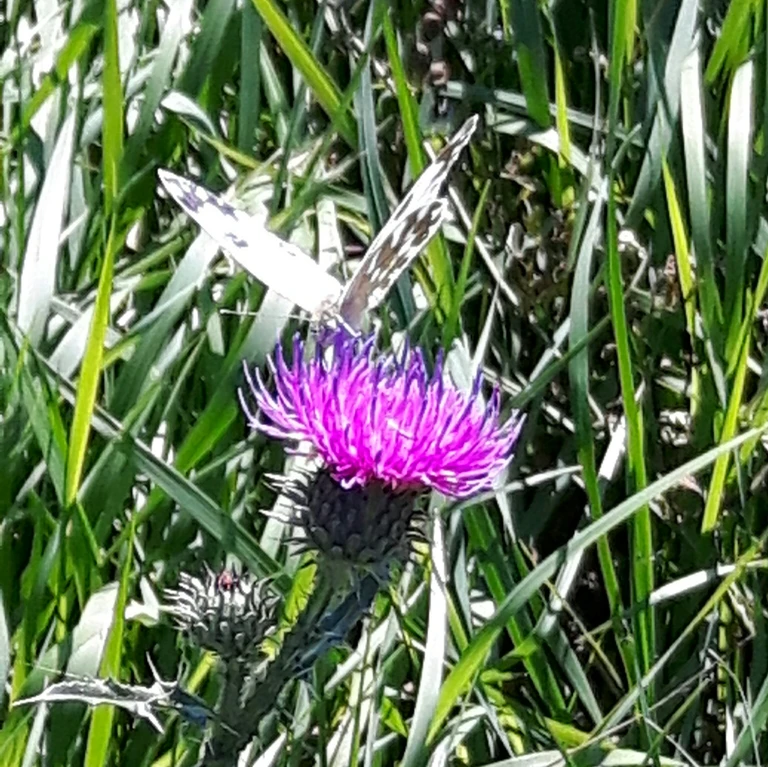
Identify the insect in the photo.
Pontia edusa
